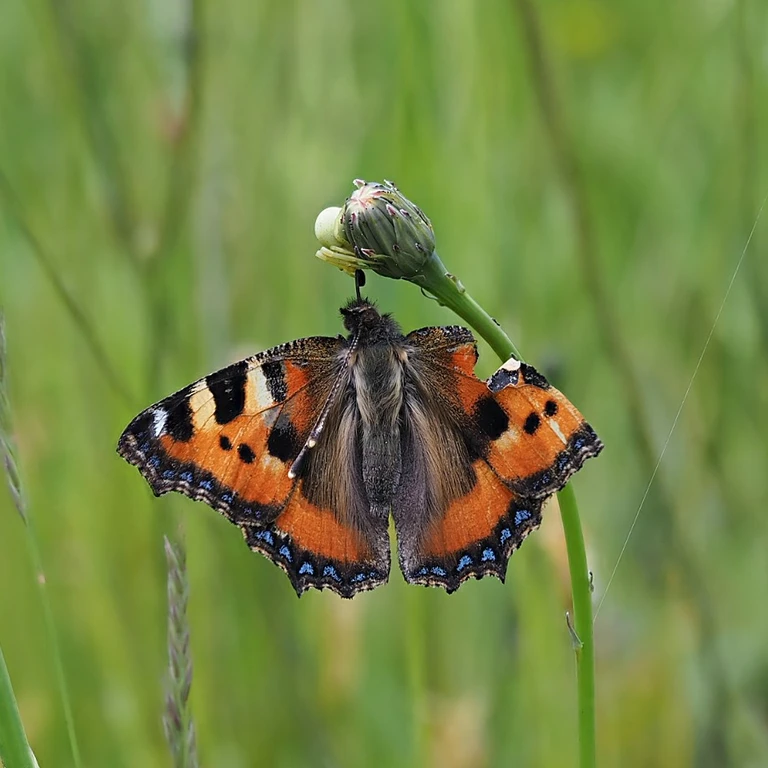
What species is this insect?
Aglais urticae
